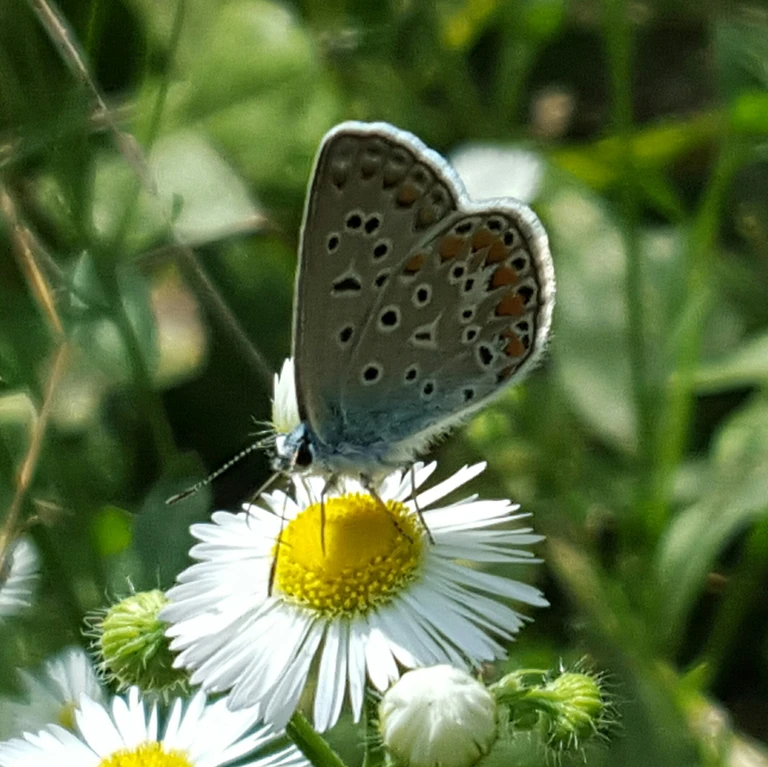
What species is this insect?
Polyommatus icarus
